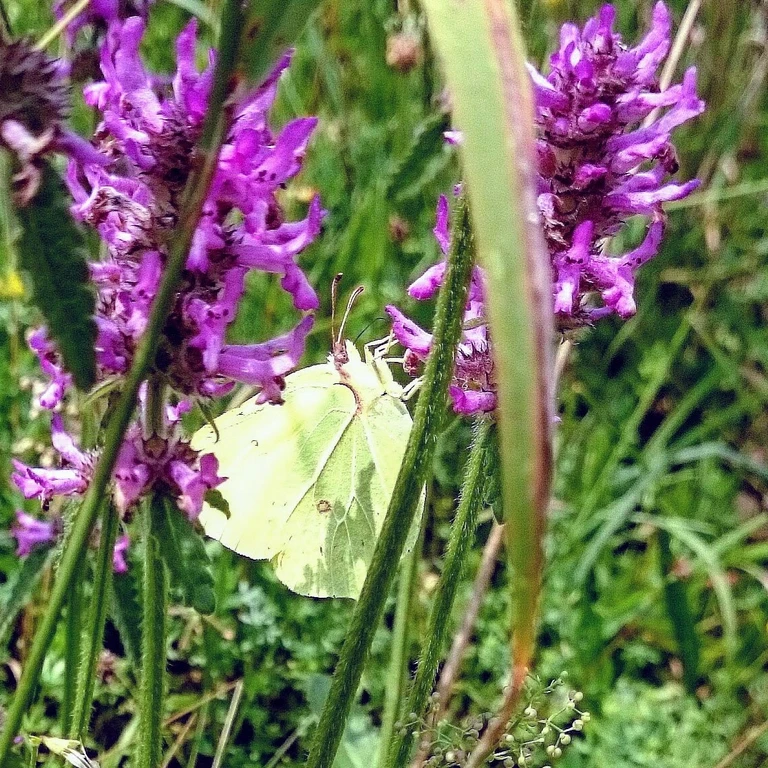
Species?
Gonepteryx rhamni
